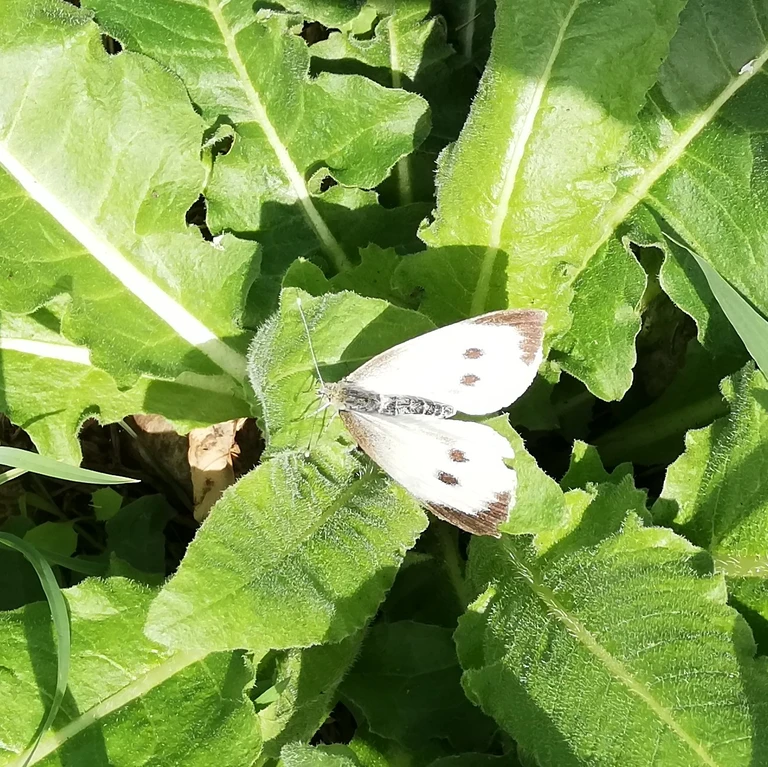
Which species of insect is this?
Pieris brassicae
